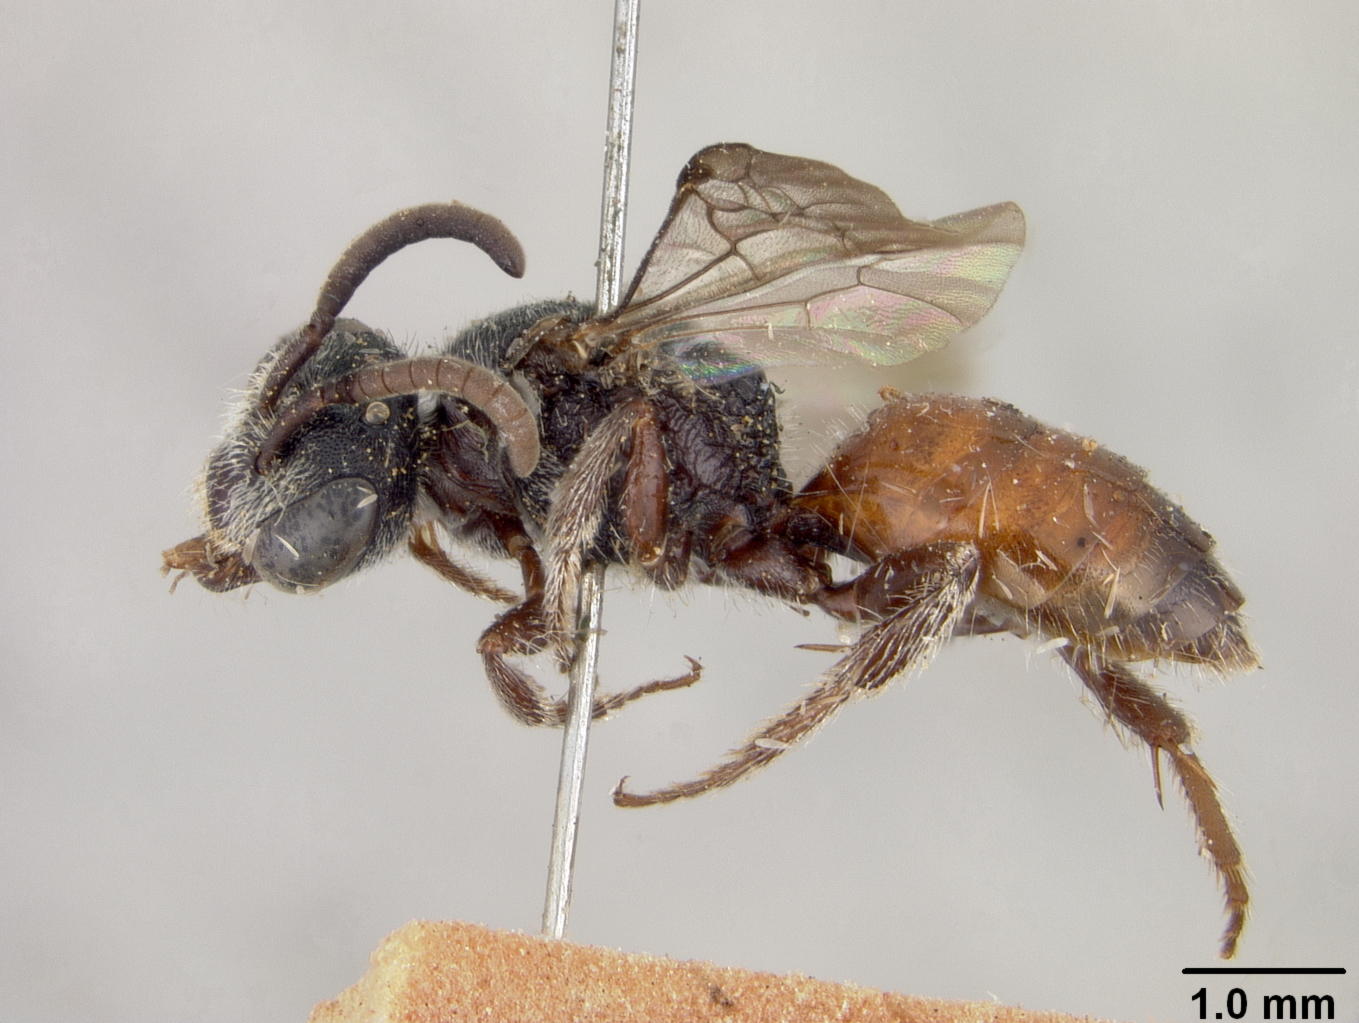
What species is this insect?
Sphecodes galerus
